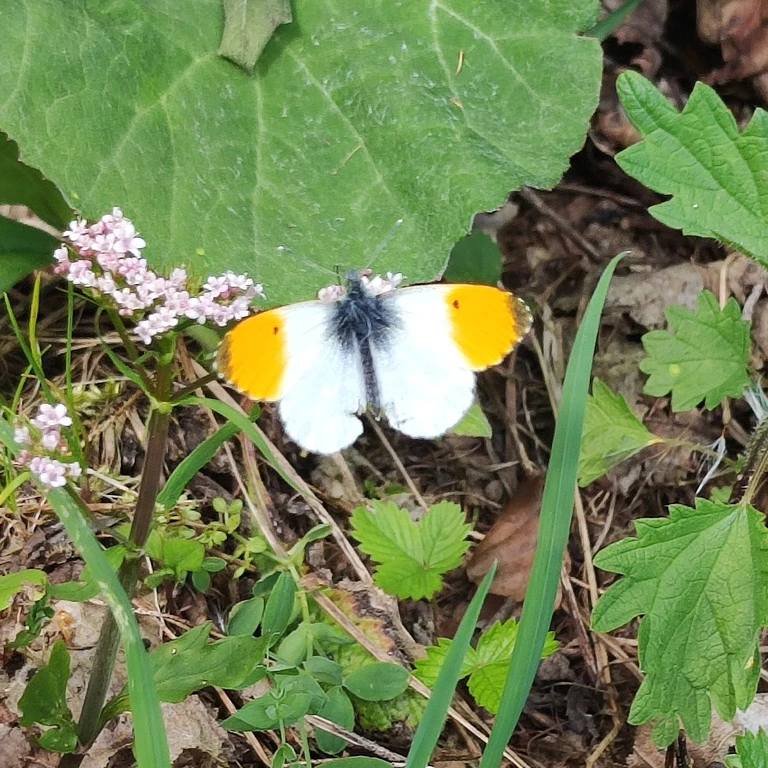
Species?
Anthocharis cardamines
